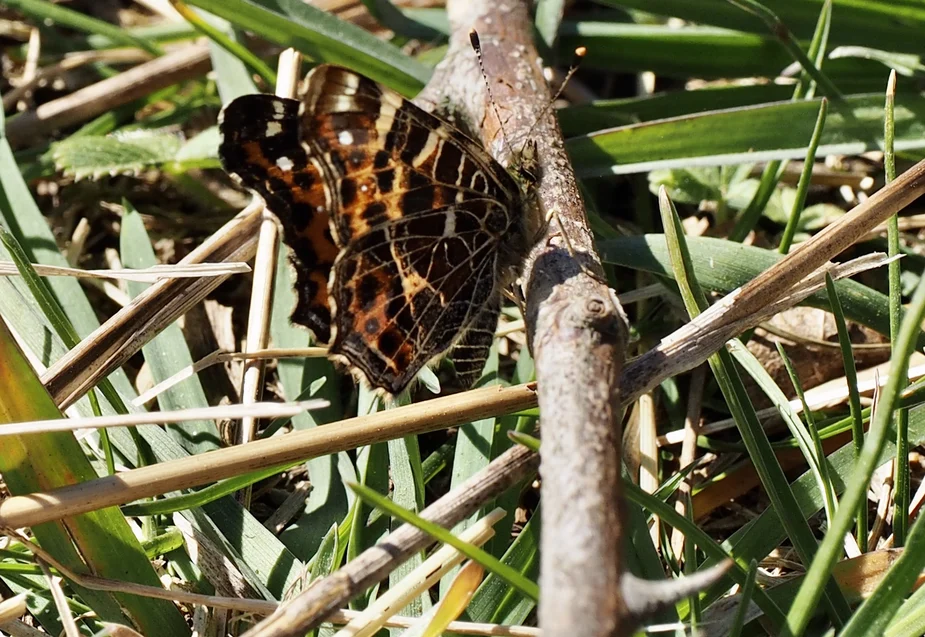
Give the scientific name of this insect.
Araschnia levana
